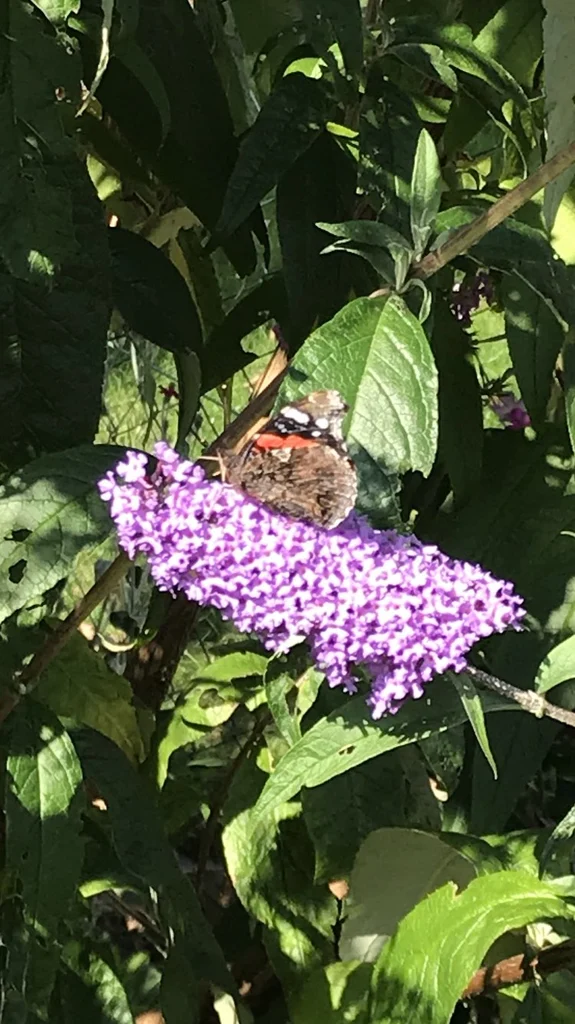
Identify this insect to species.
Vanessa atalanta
